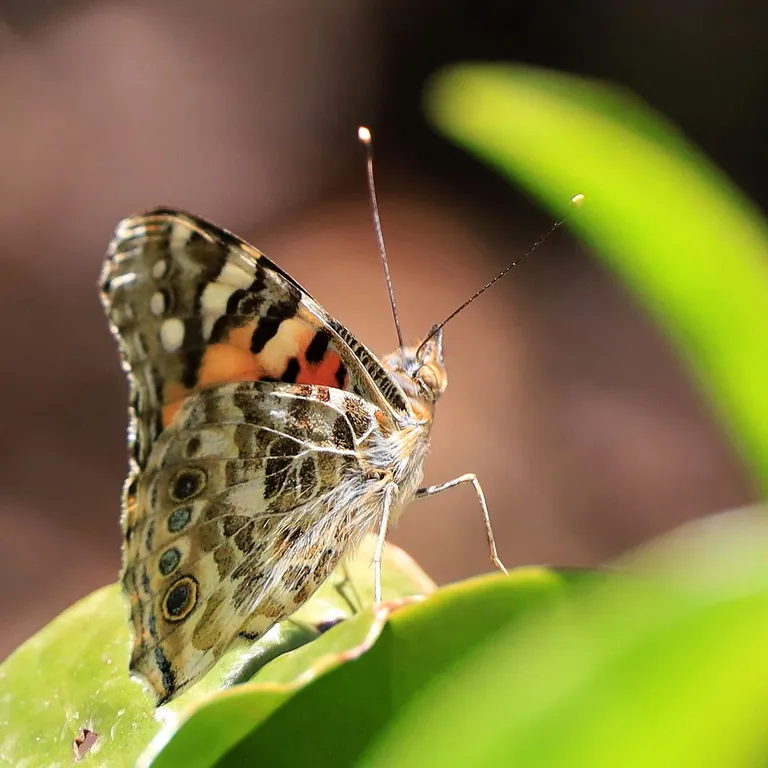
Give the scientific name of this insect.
Vanessa cardui
